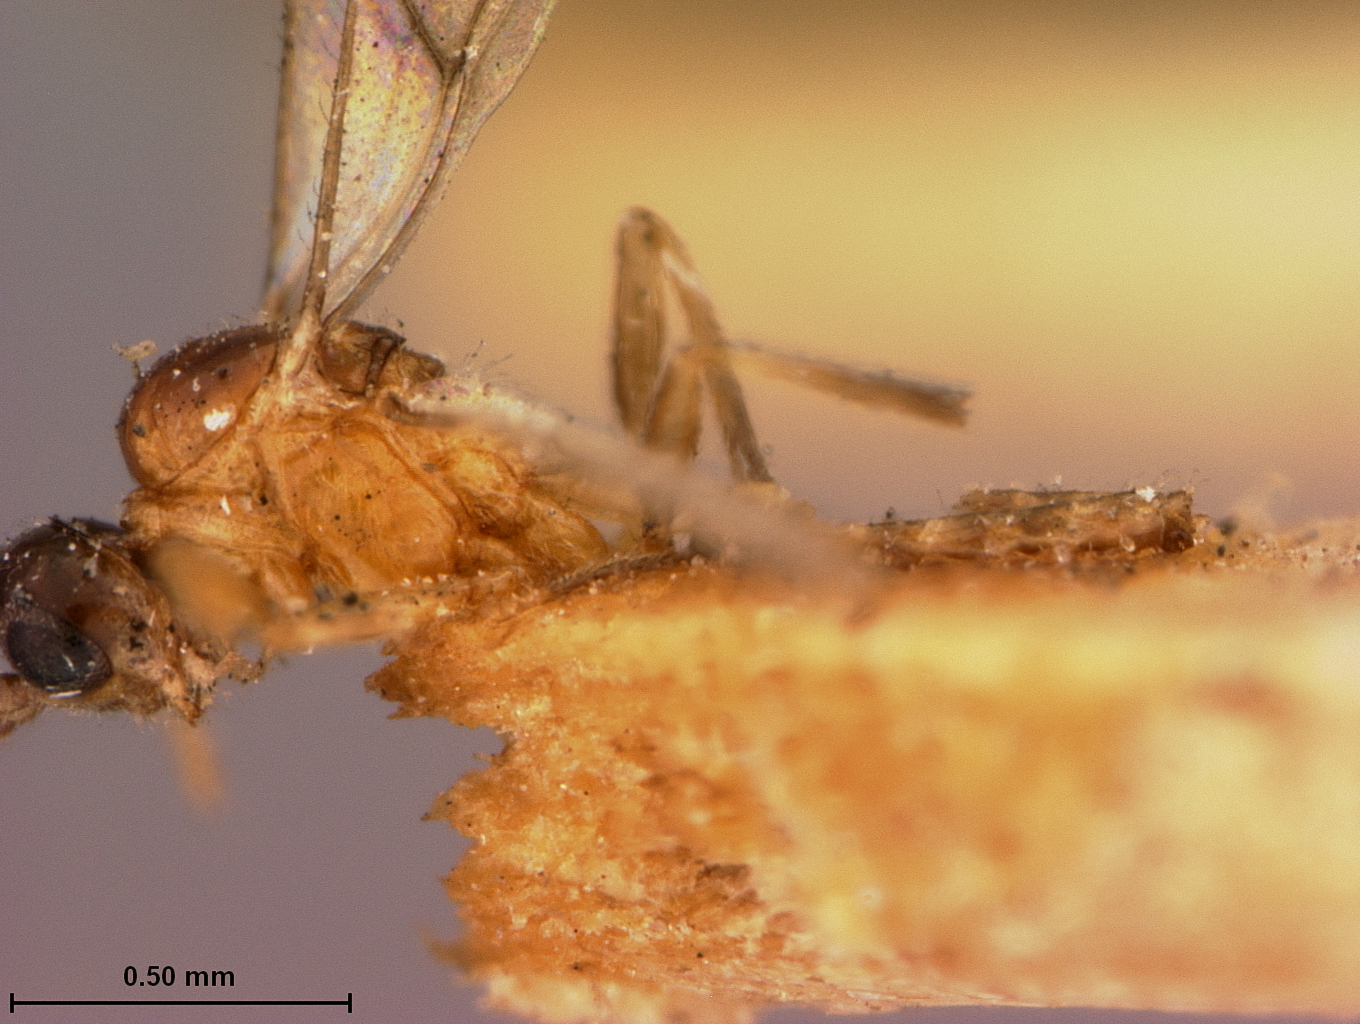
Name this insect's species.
Aphidius xanthus
